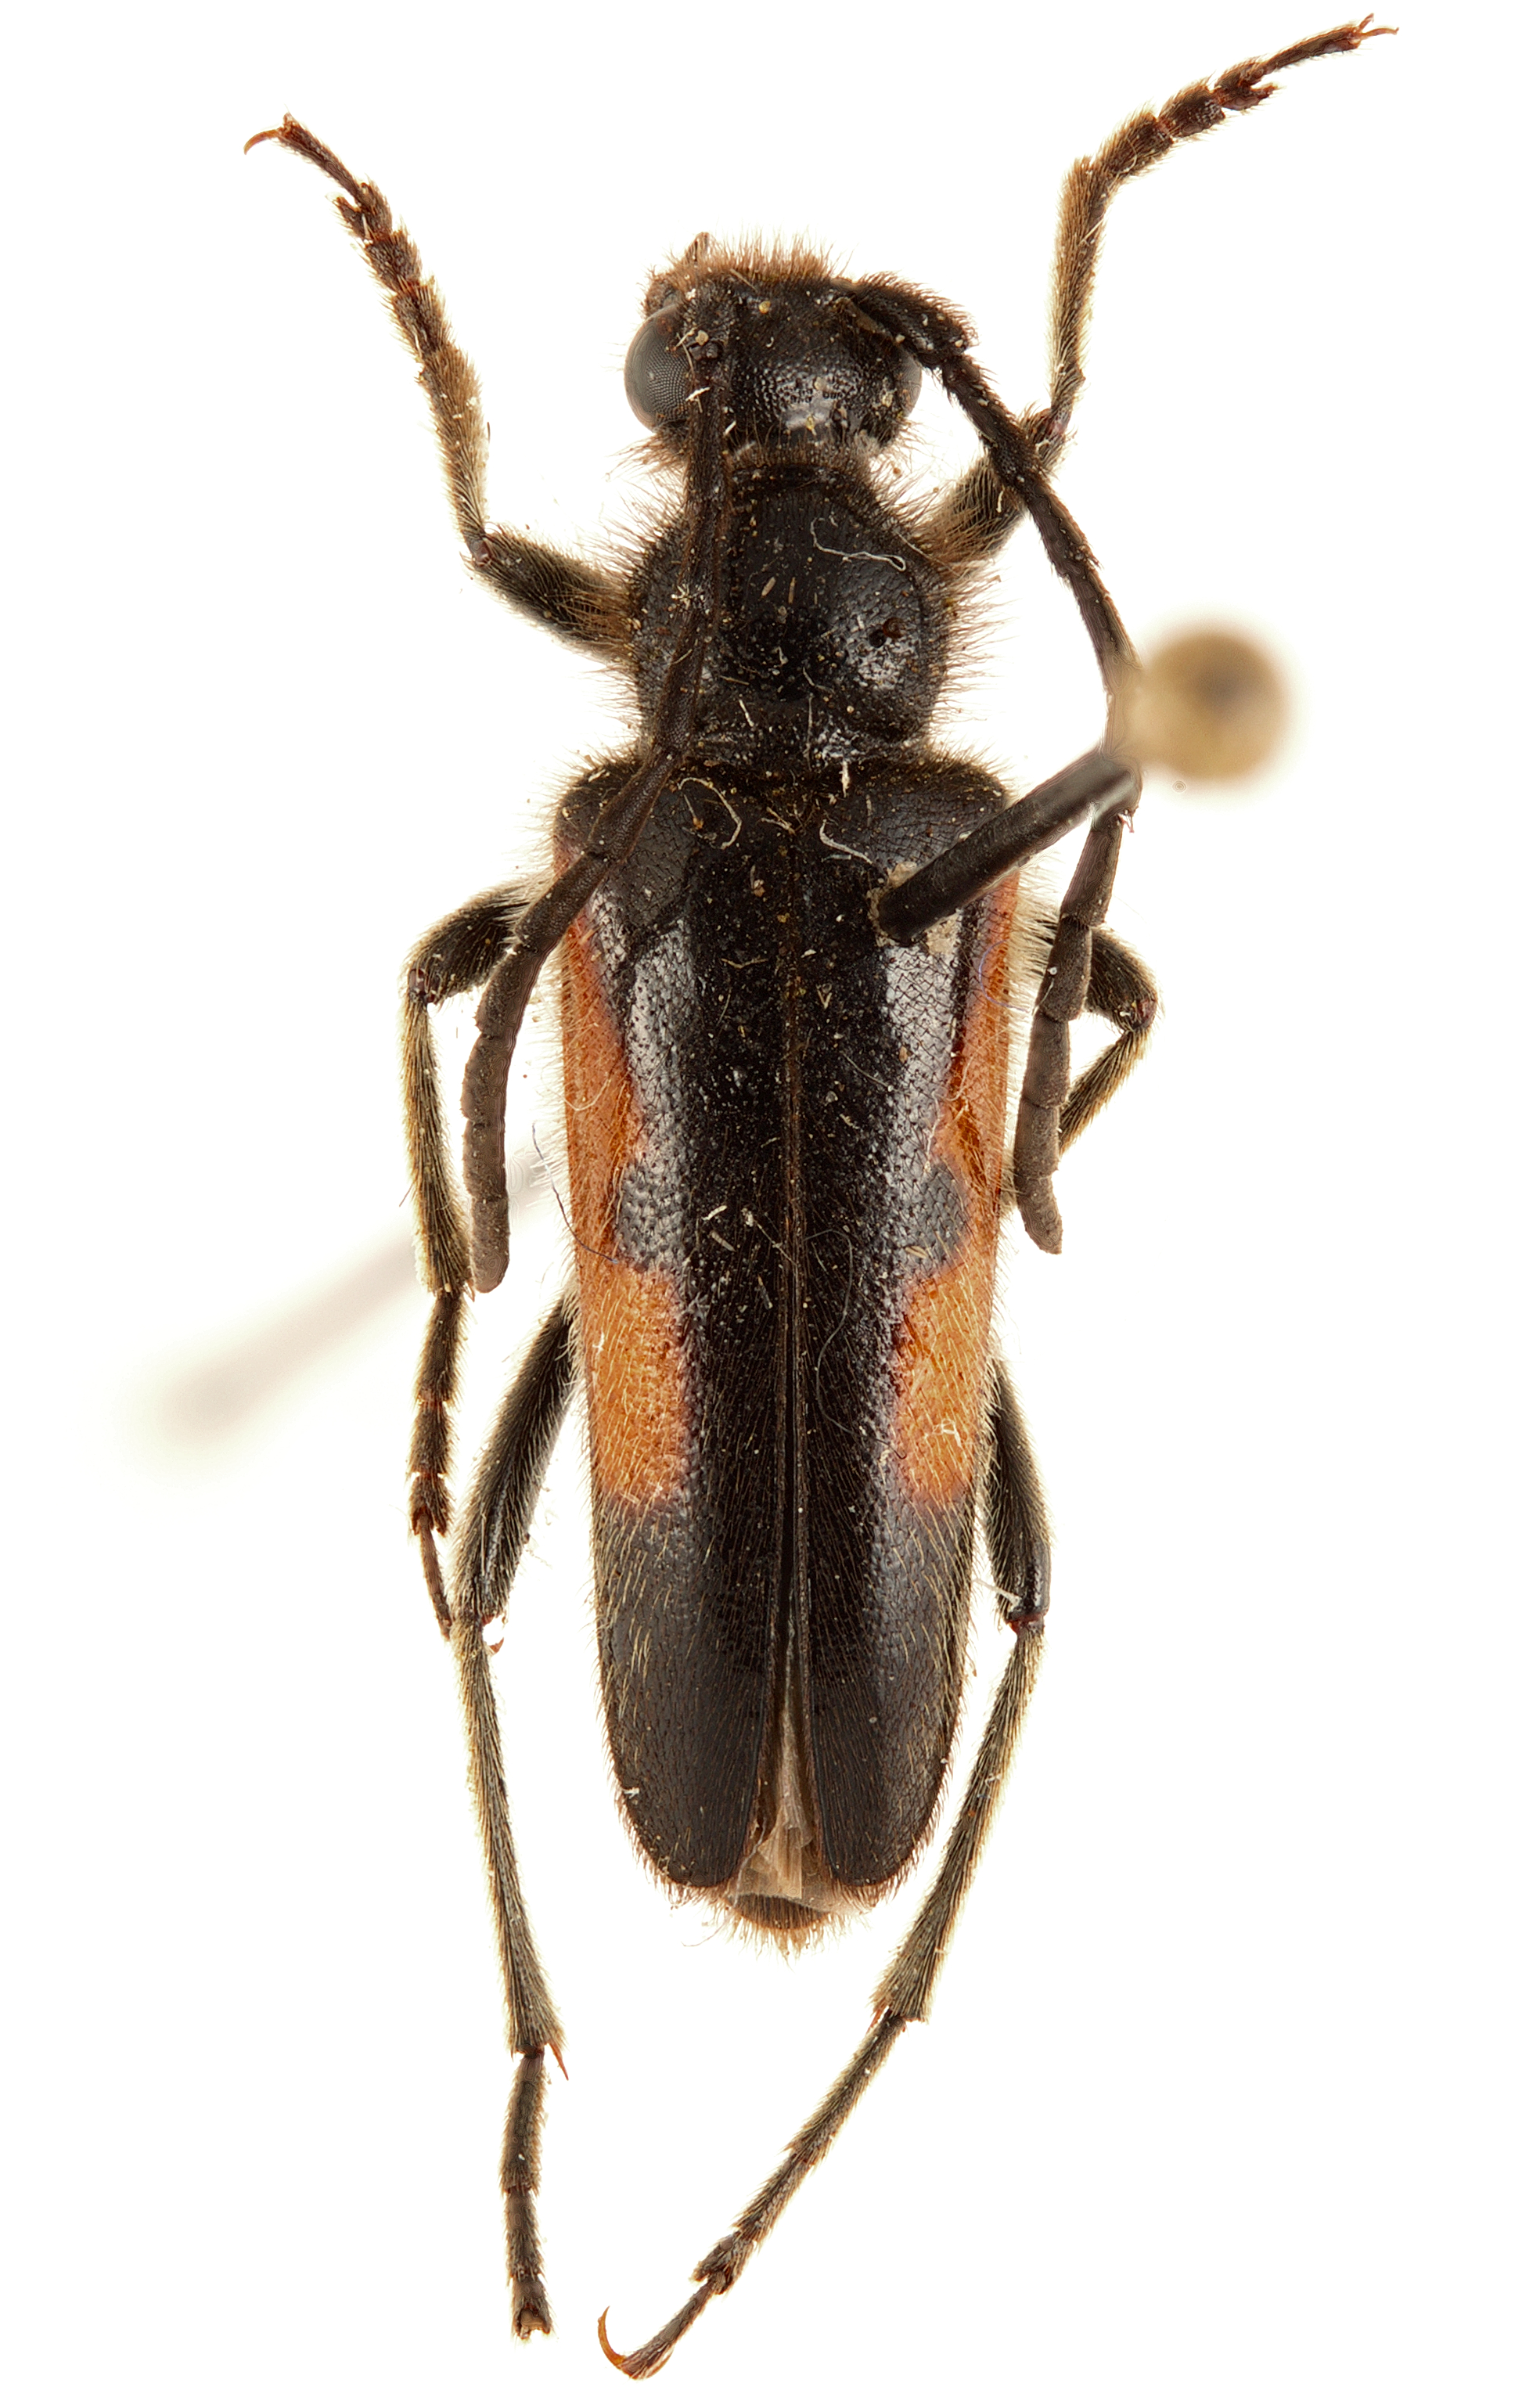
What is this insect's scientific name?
Vadonia bipunctata
